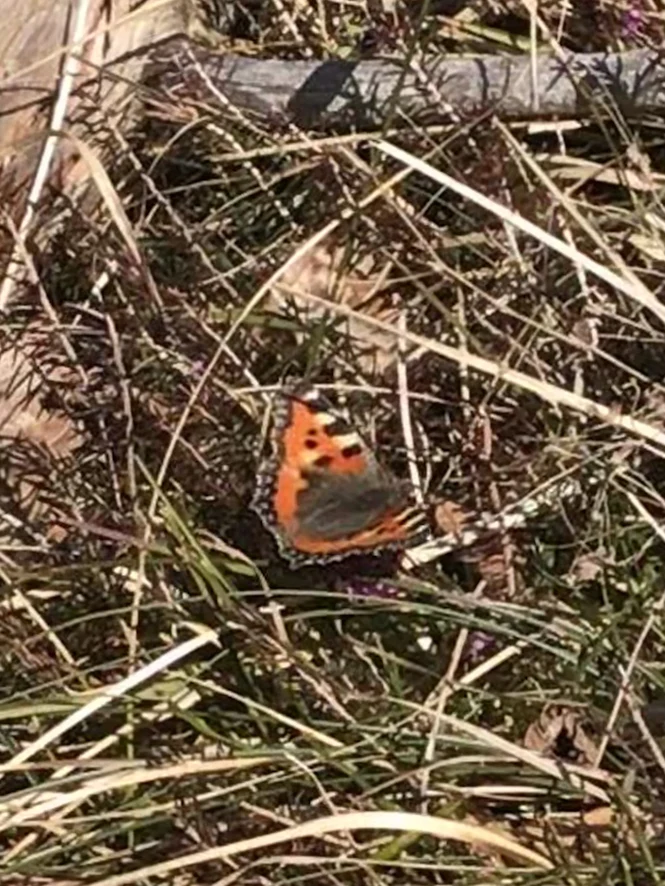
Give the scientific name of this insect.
Aglais urticae
